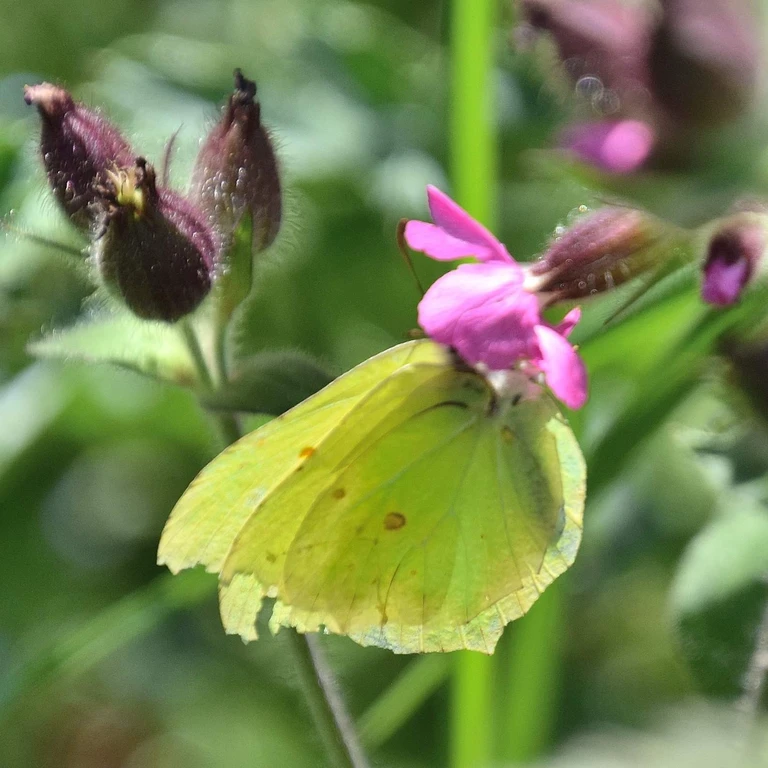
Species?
Gonepteryx rhamni
